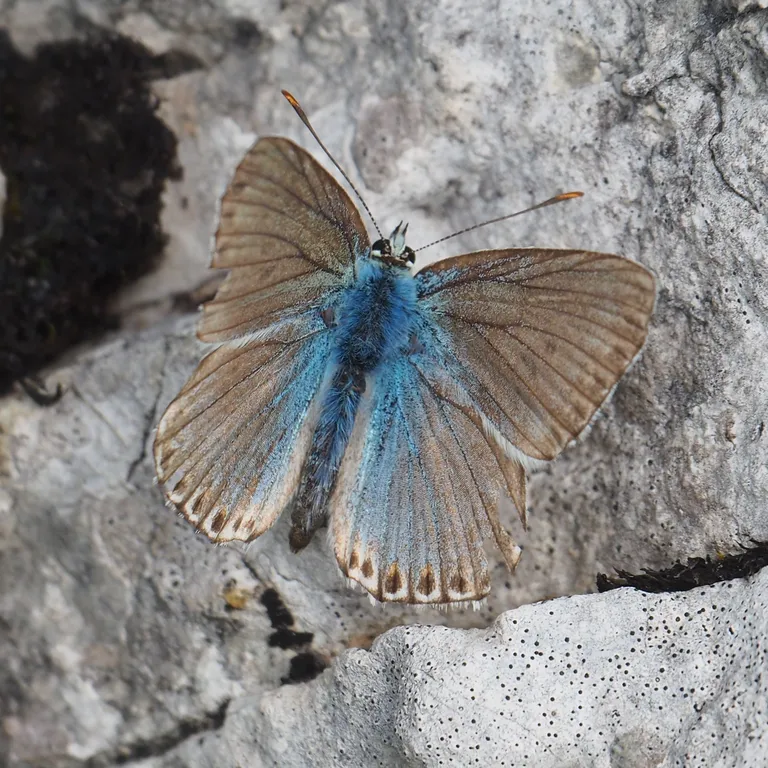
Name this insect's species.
Lysandra coridon
